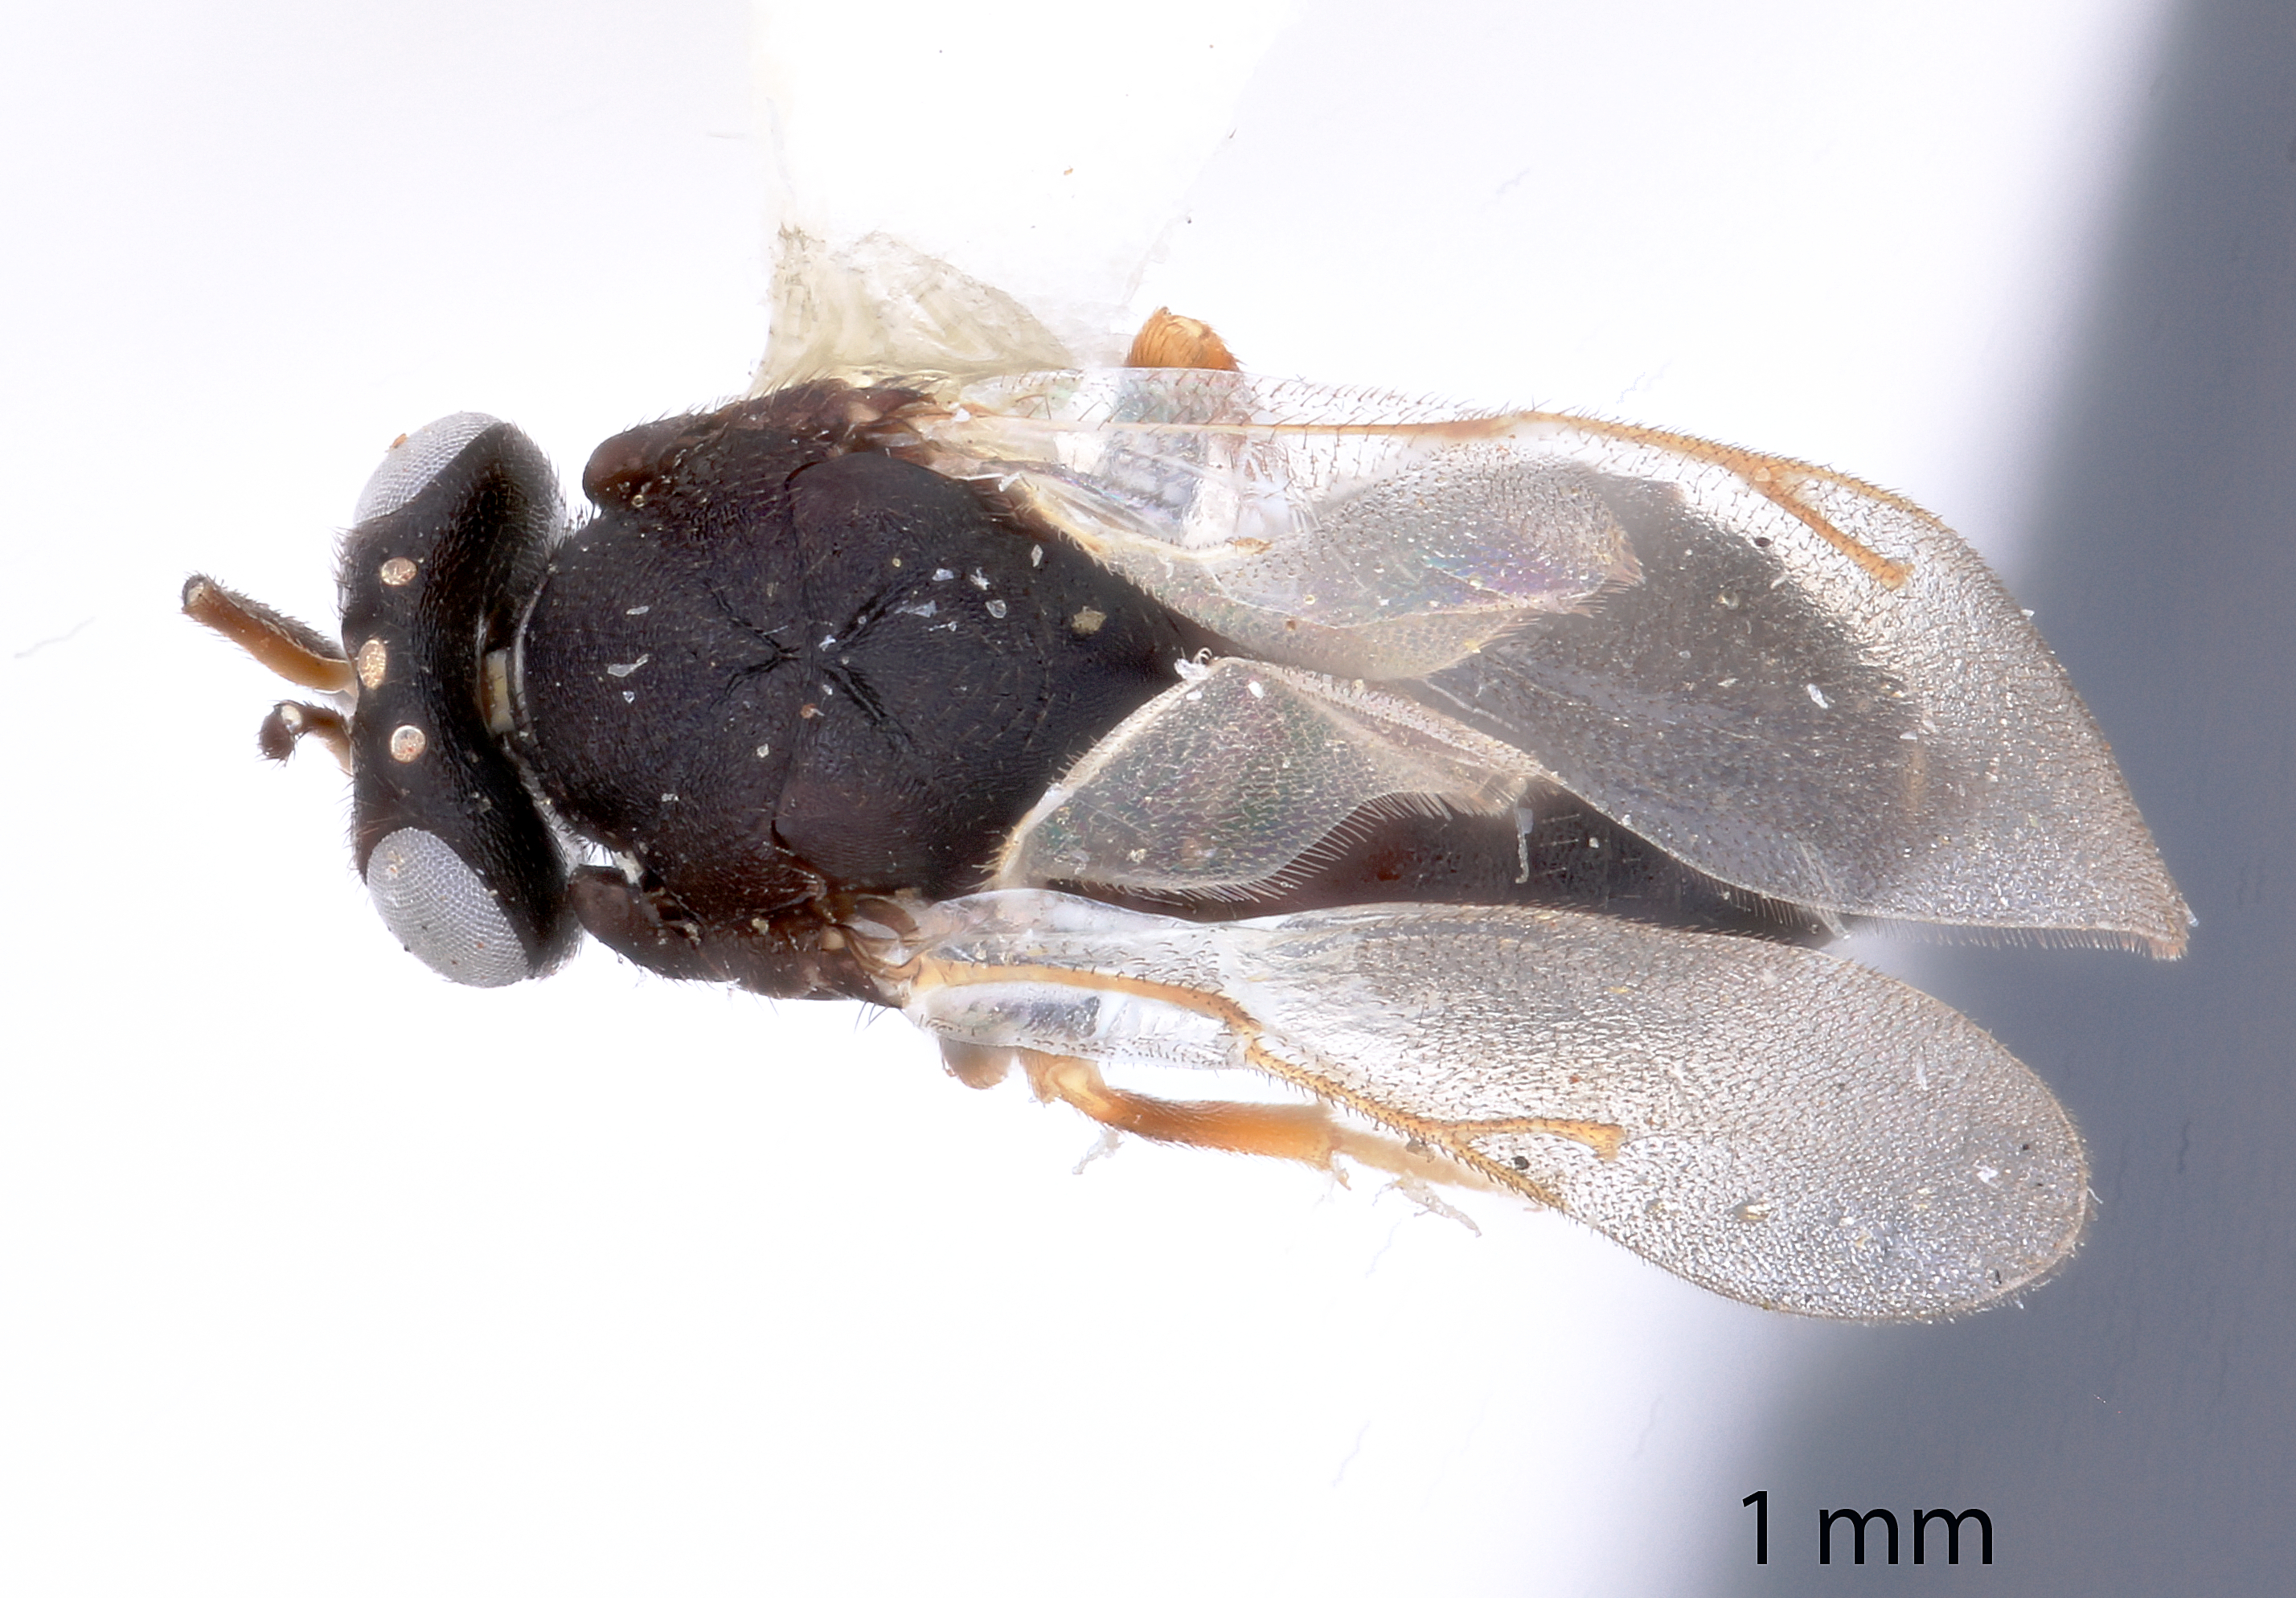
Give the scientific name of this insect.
Tanaostigmodes fisheri
